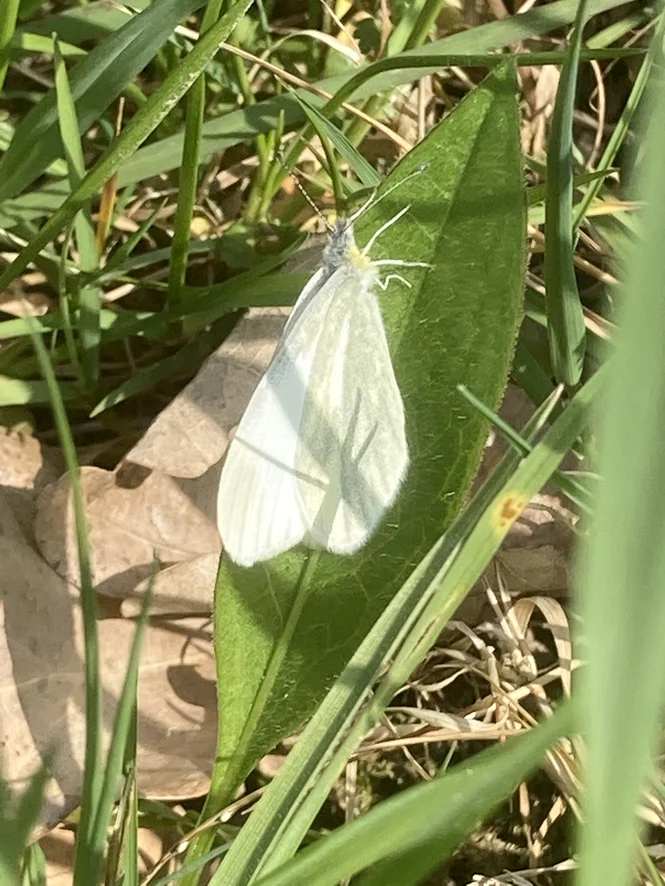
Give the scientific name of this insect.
Leptidea sinapis/juvernica
